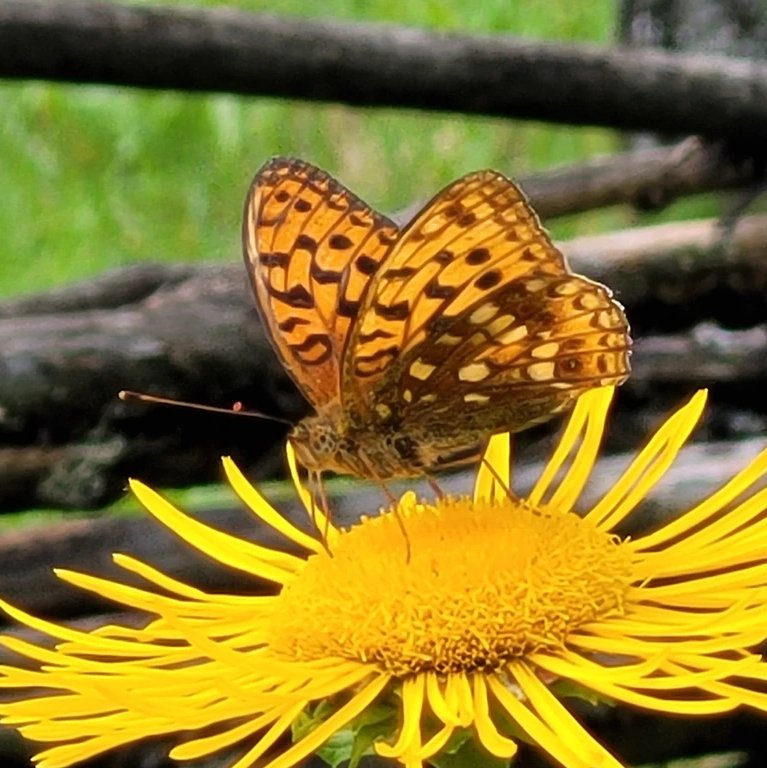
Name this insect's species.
Fabriciana adippe
